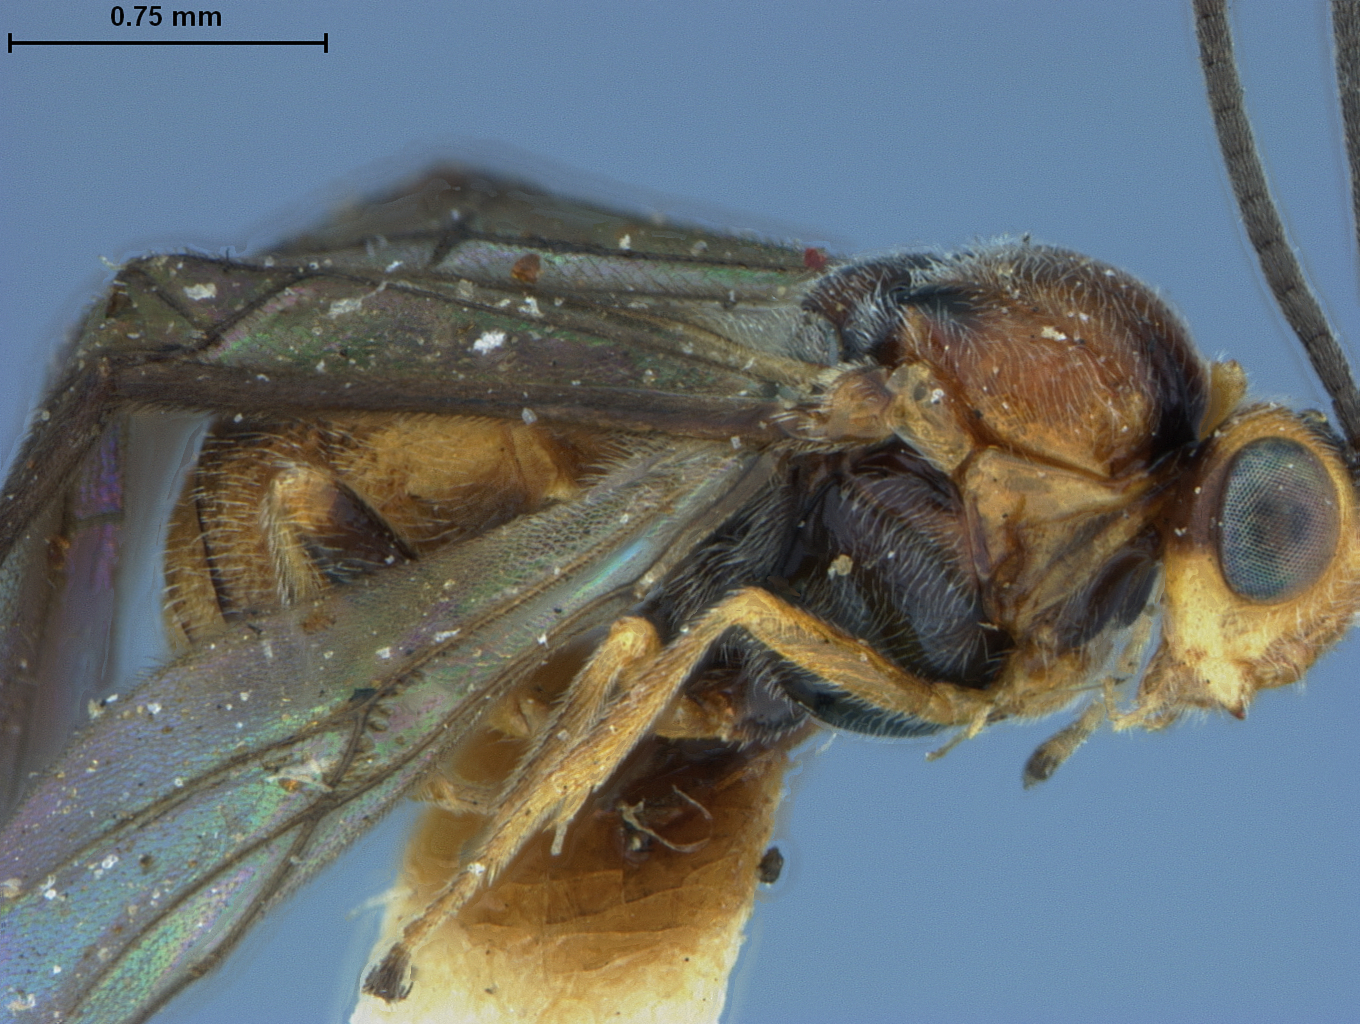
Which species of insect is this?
Chelonogastra pleuralis
